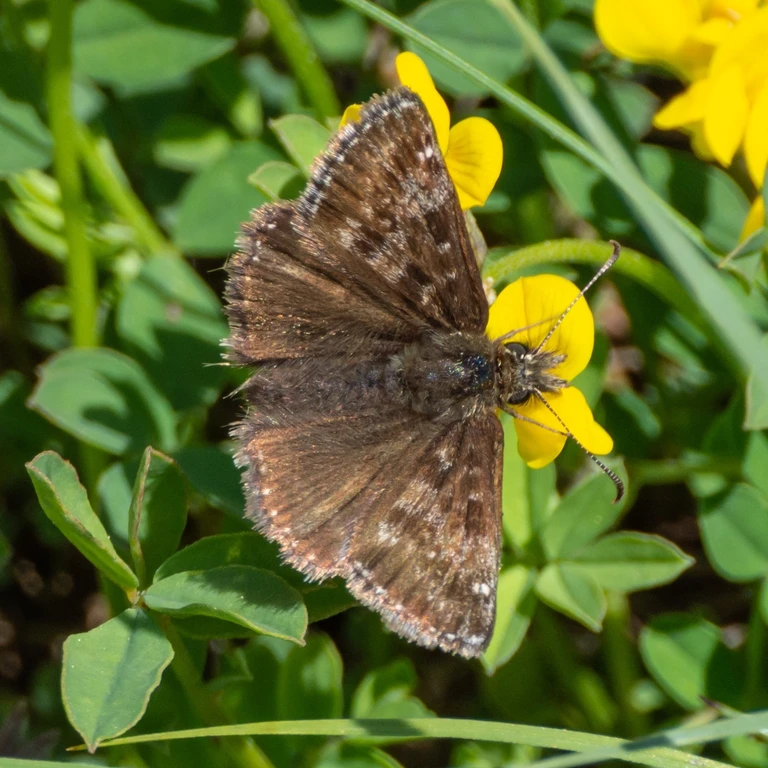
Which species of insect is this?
Erynnis tages
